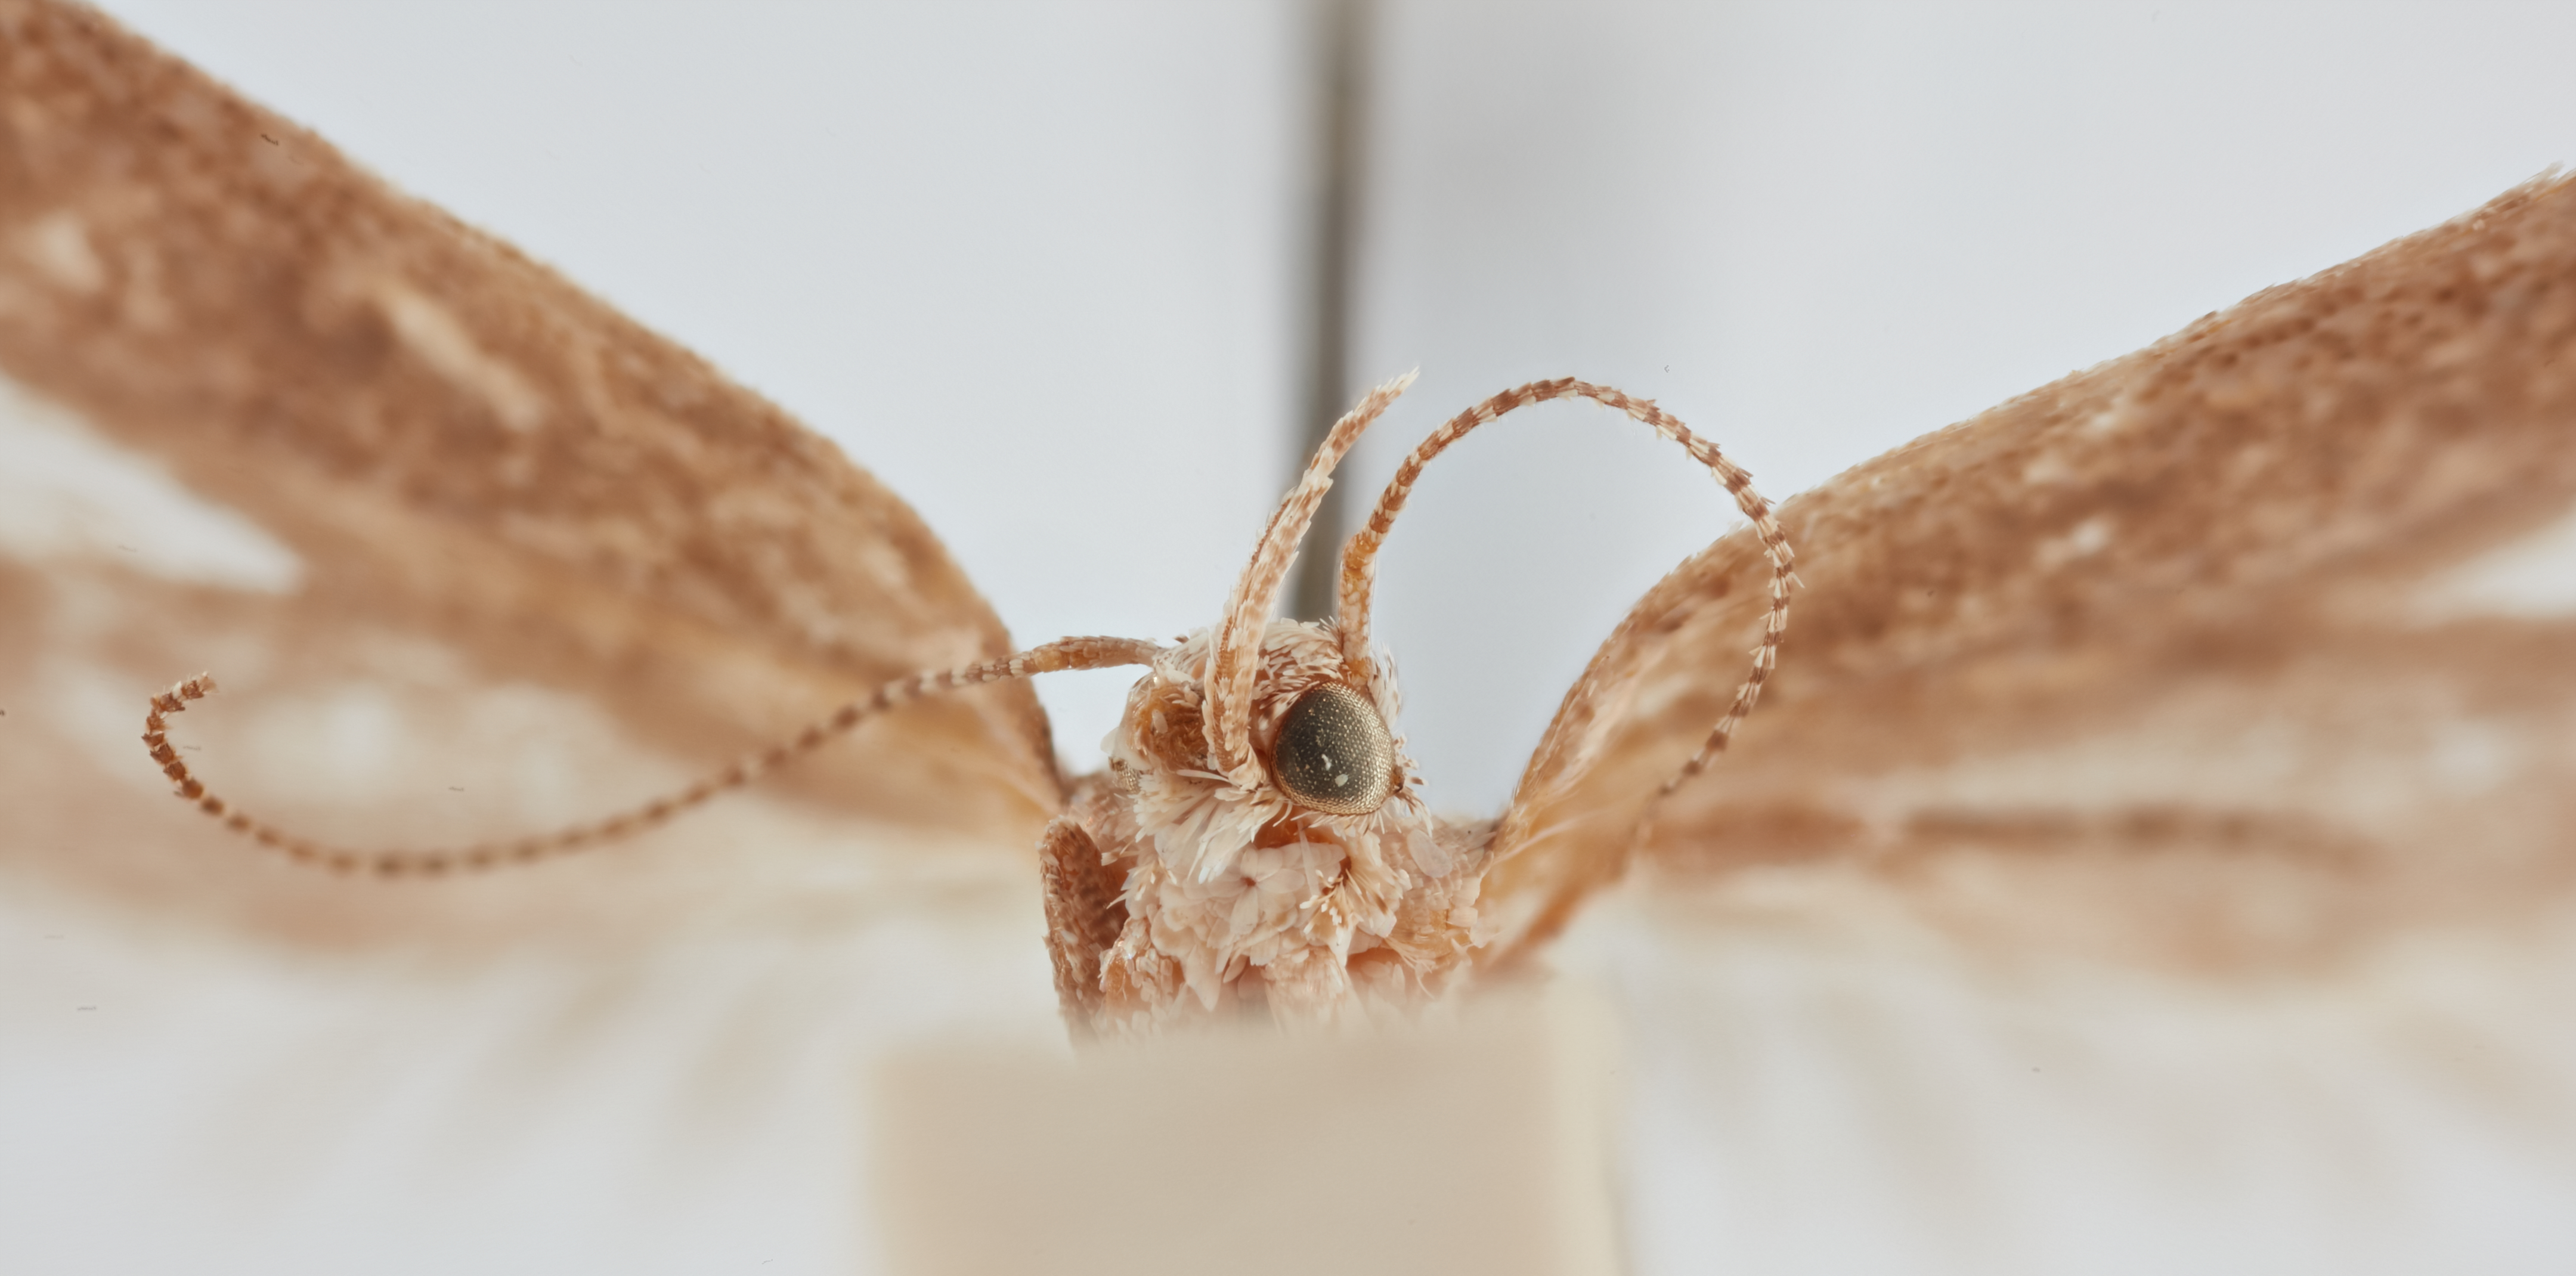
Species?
Exceptia neopetrella
